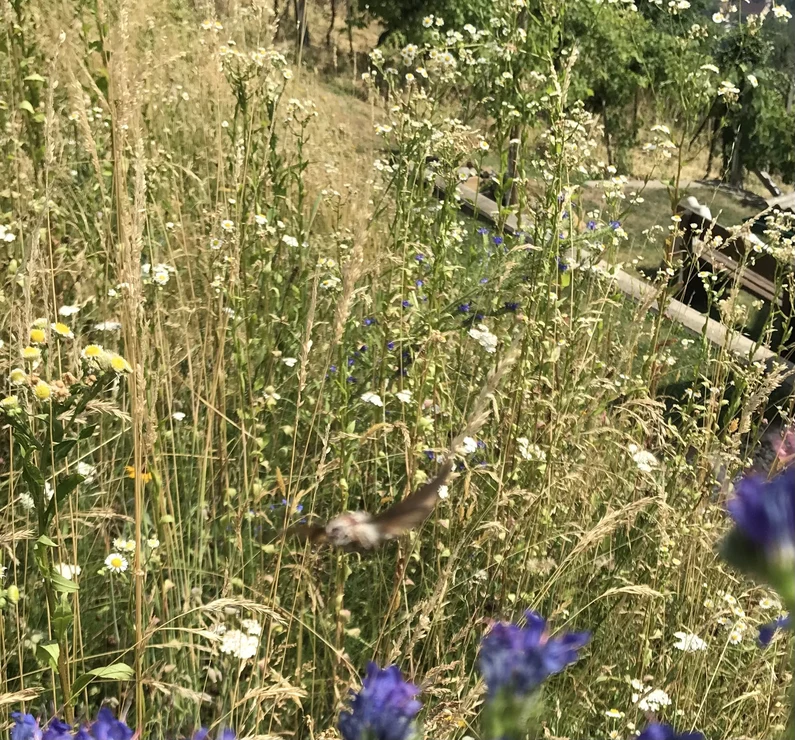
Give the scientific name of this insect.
Macroglossum stellatarum
